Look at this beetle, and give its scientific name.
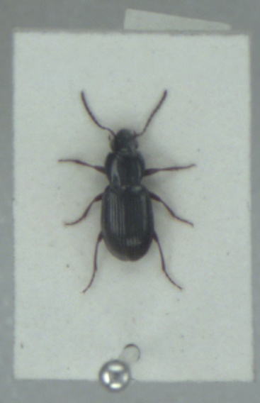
Pterostichus diligens
